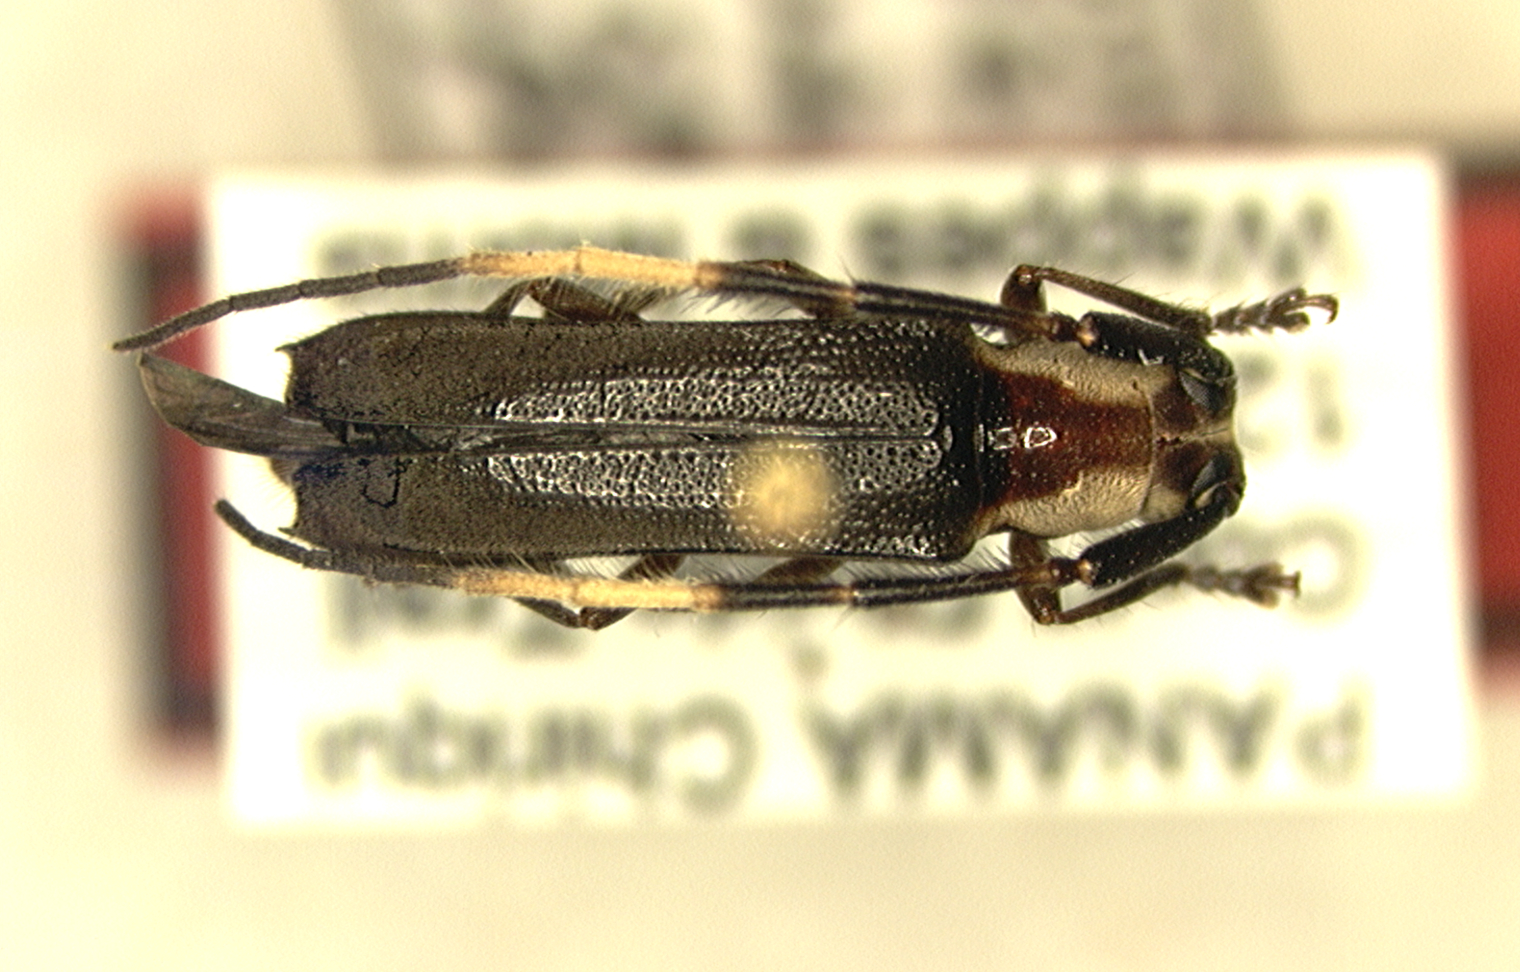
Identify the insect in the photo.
Sybaguasu mucuni
